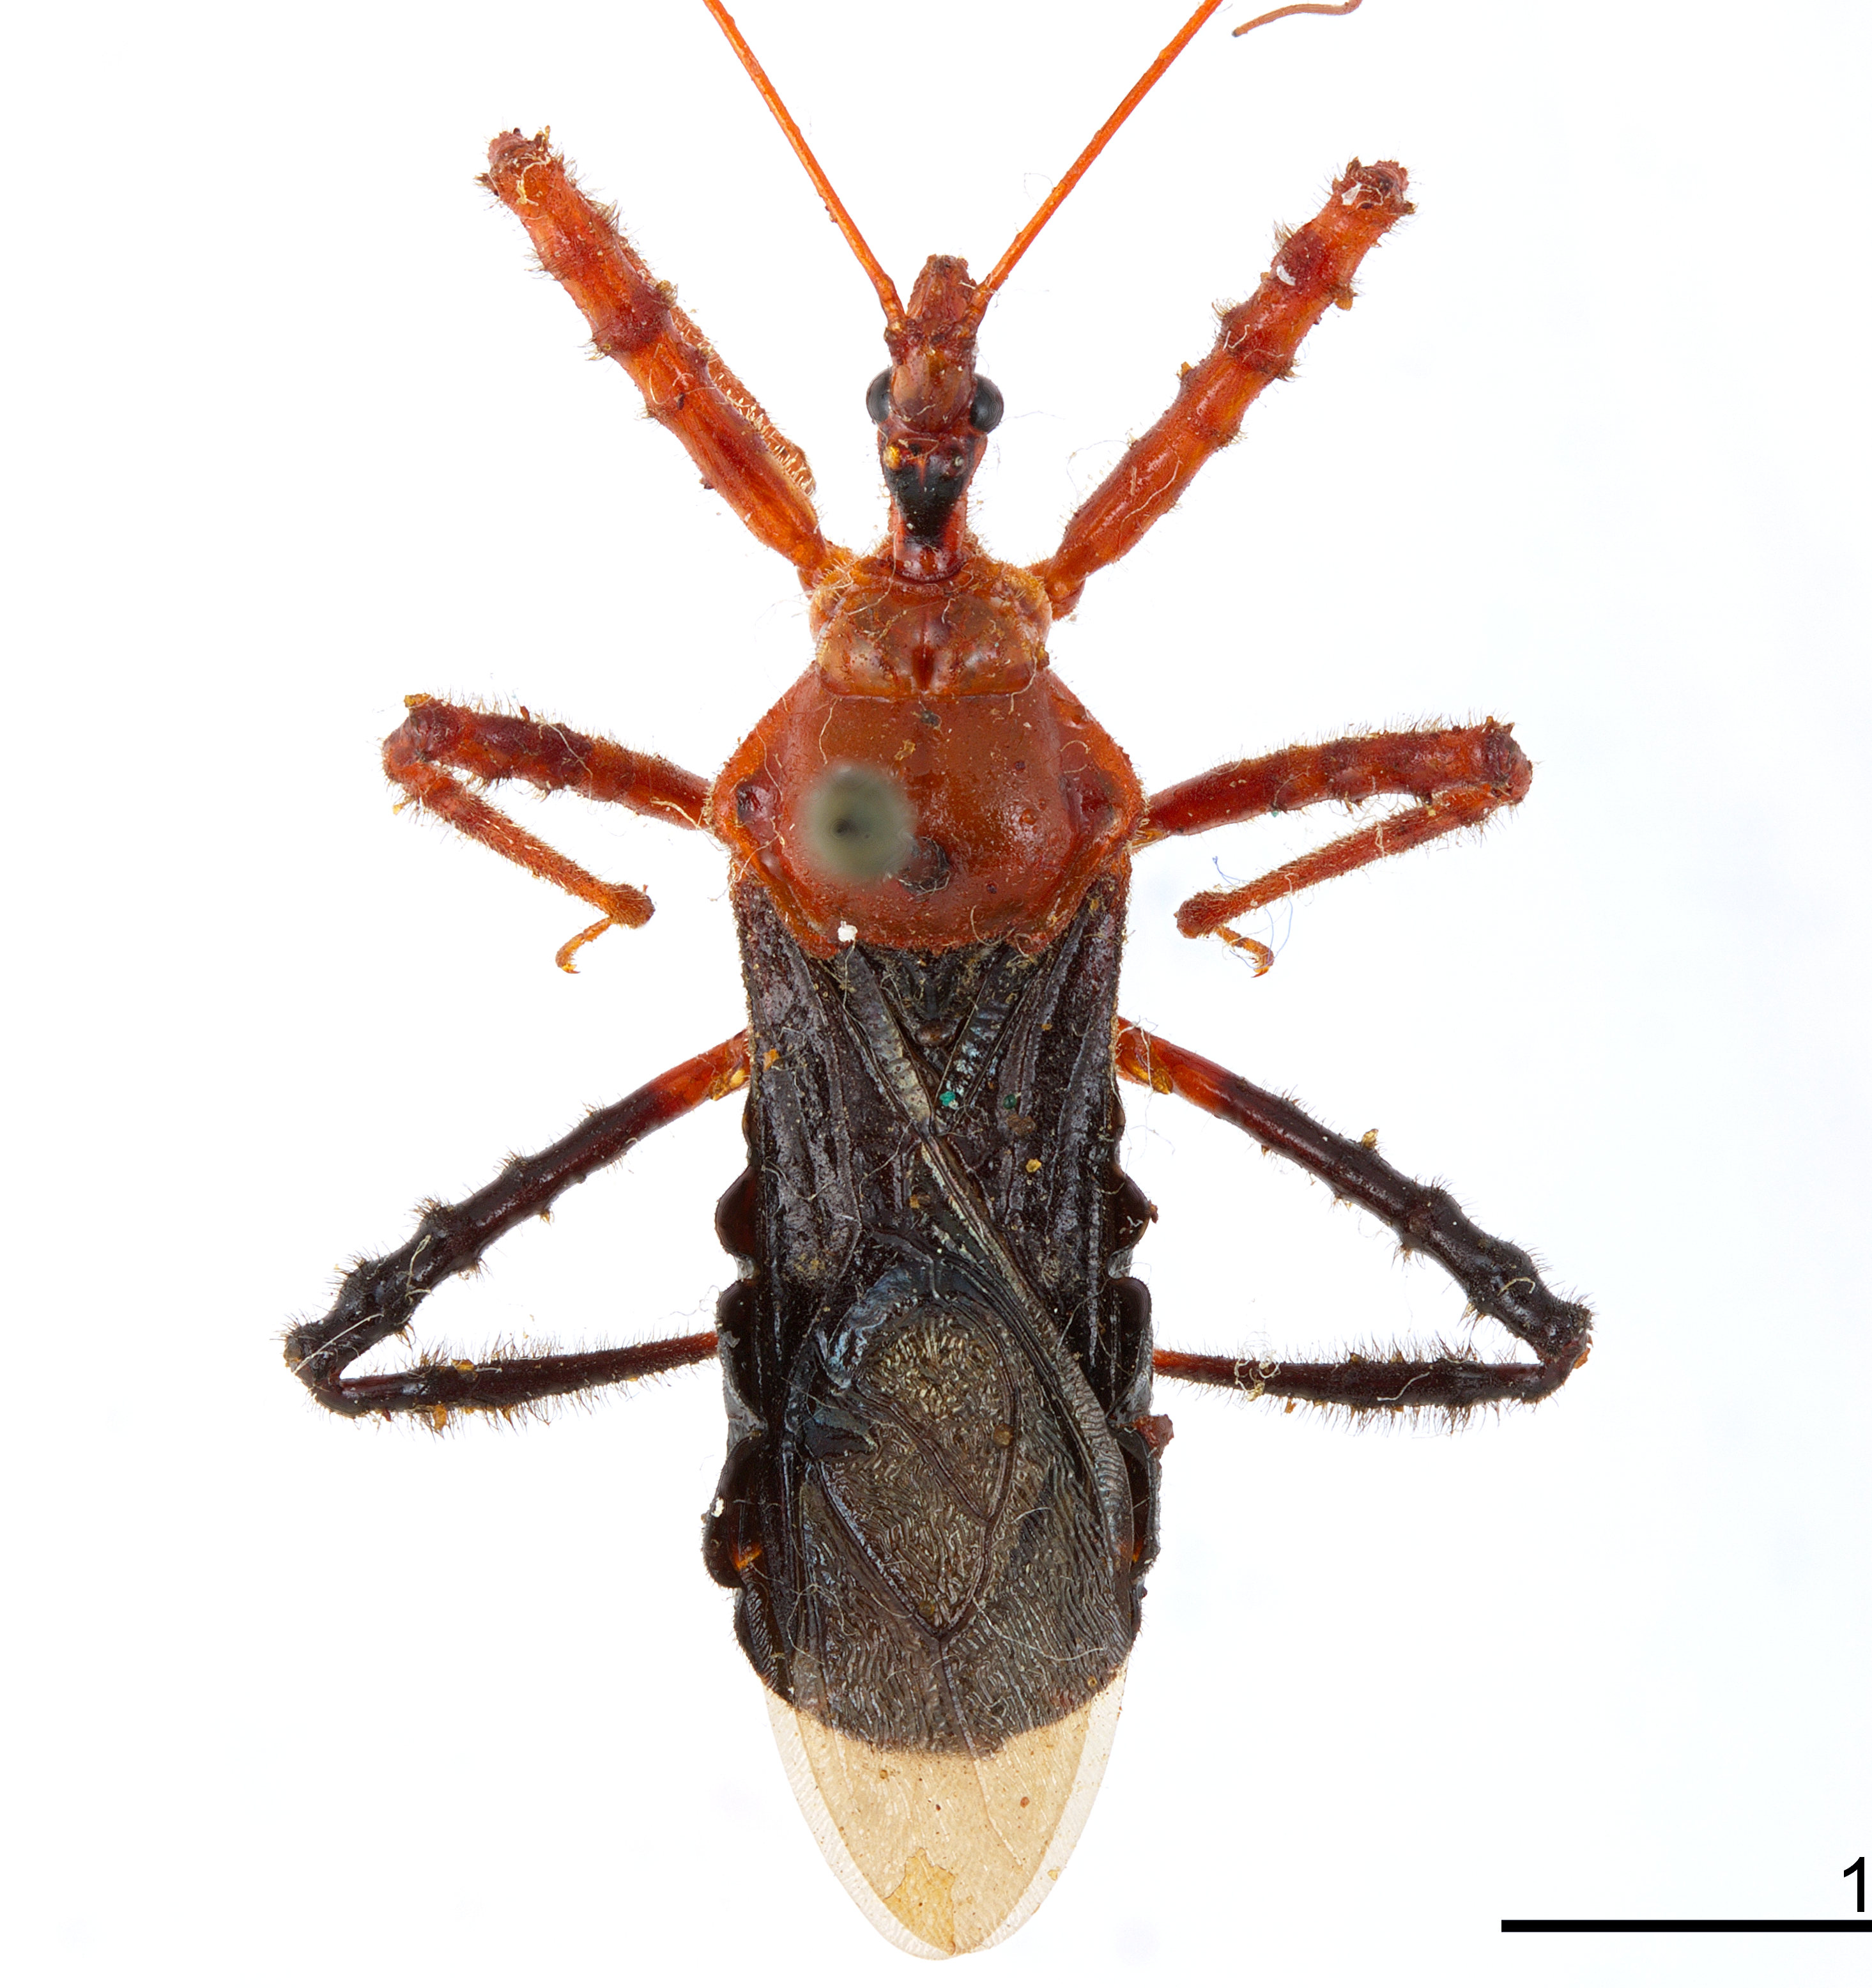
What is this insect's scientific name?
Yolinus dimidiatus
